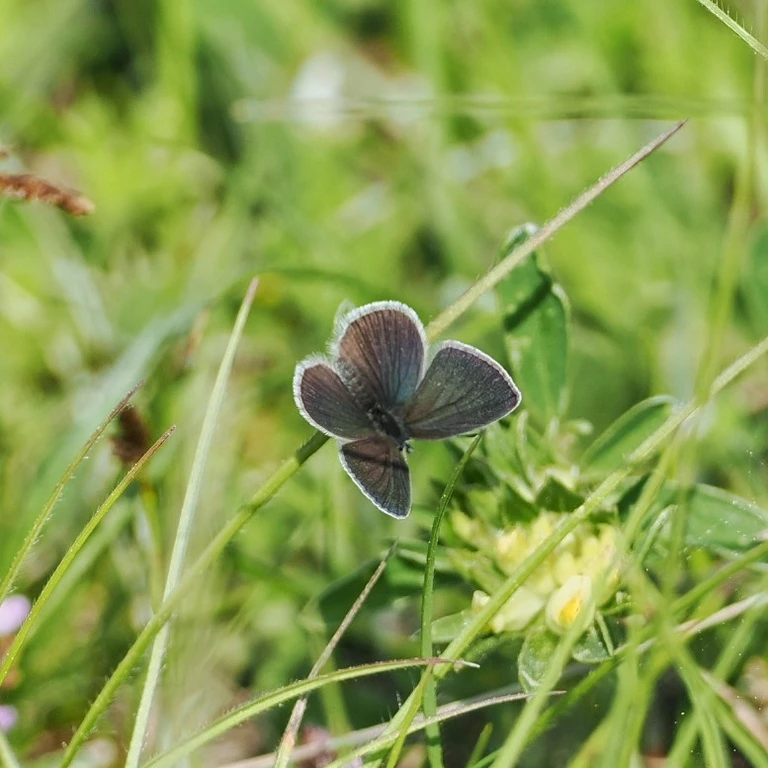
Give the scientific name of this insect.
Cupido minimus
